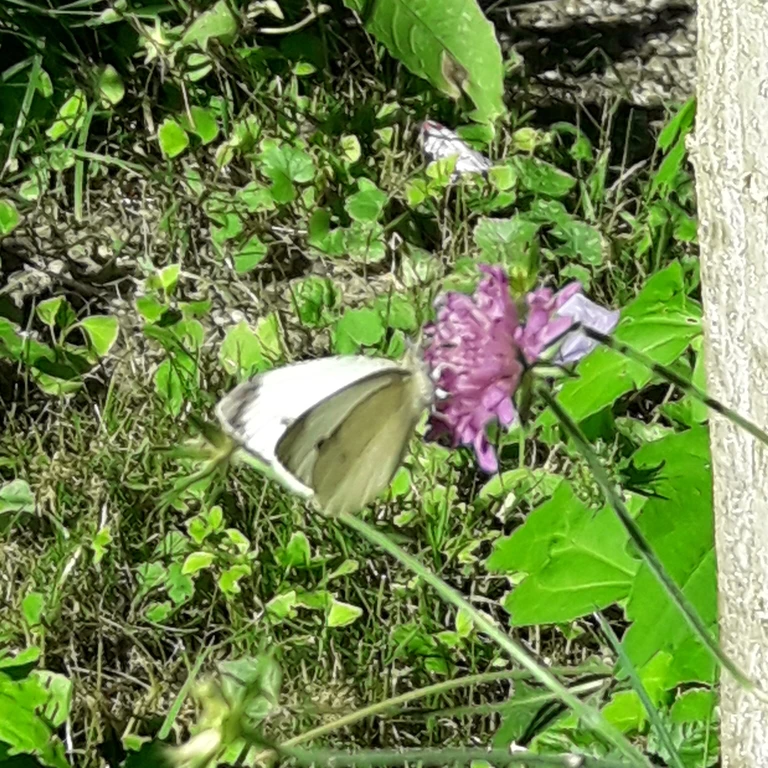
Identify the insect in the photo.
Pieris rapae
